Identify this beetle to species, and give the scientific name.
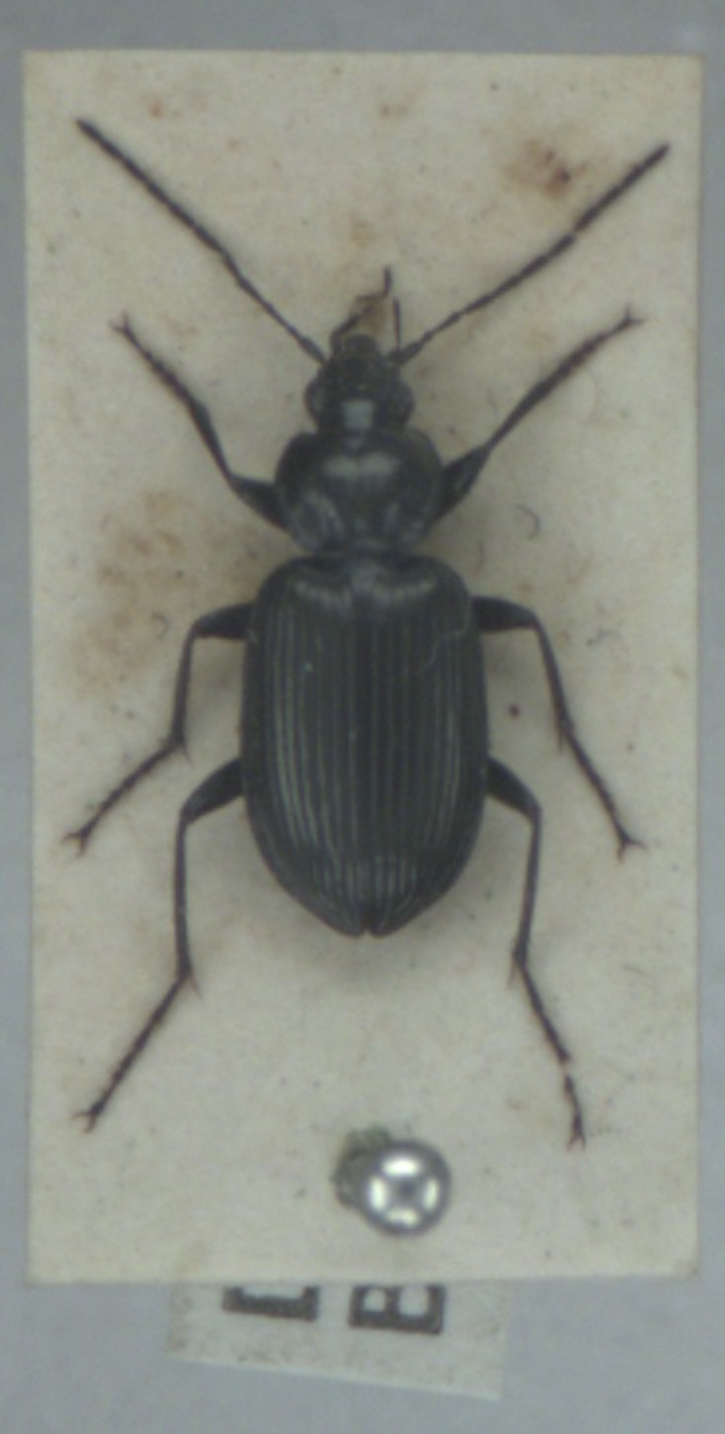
Agonum viduum
